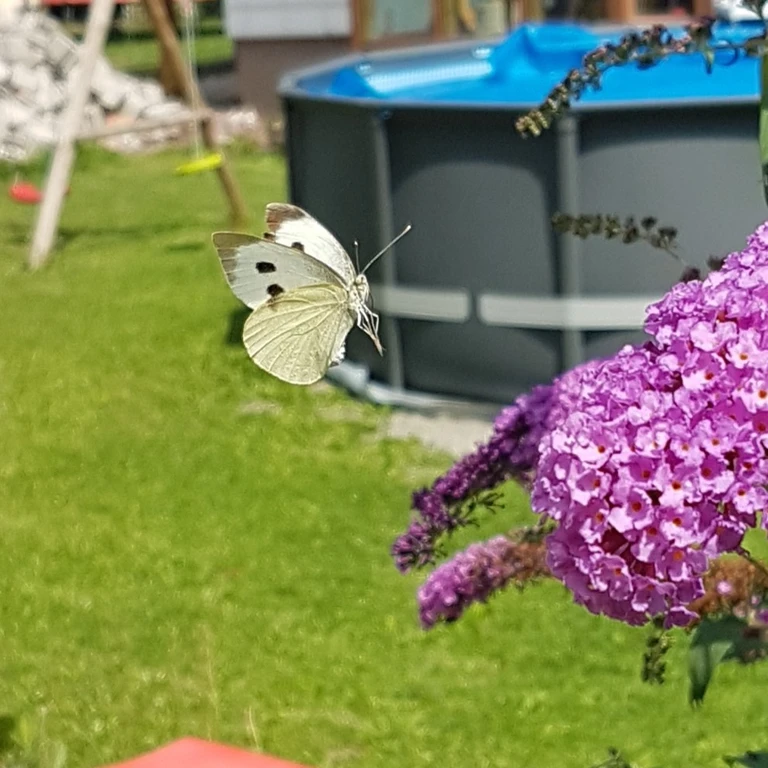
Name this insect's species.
Pieris brassicae
